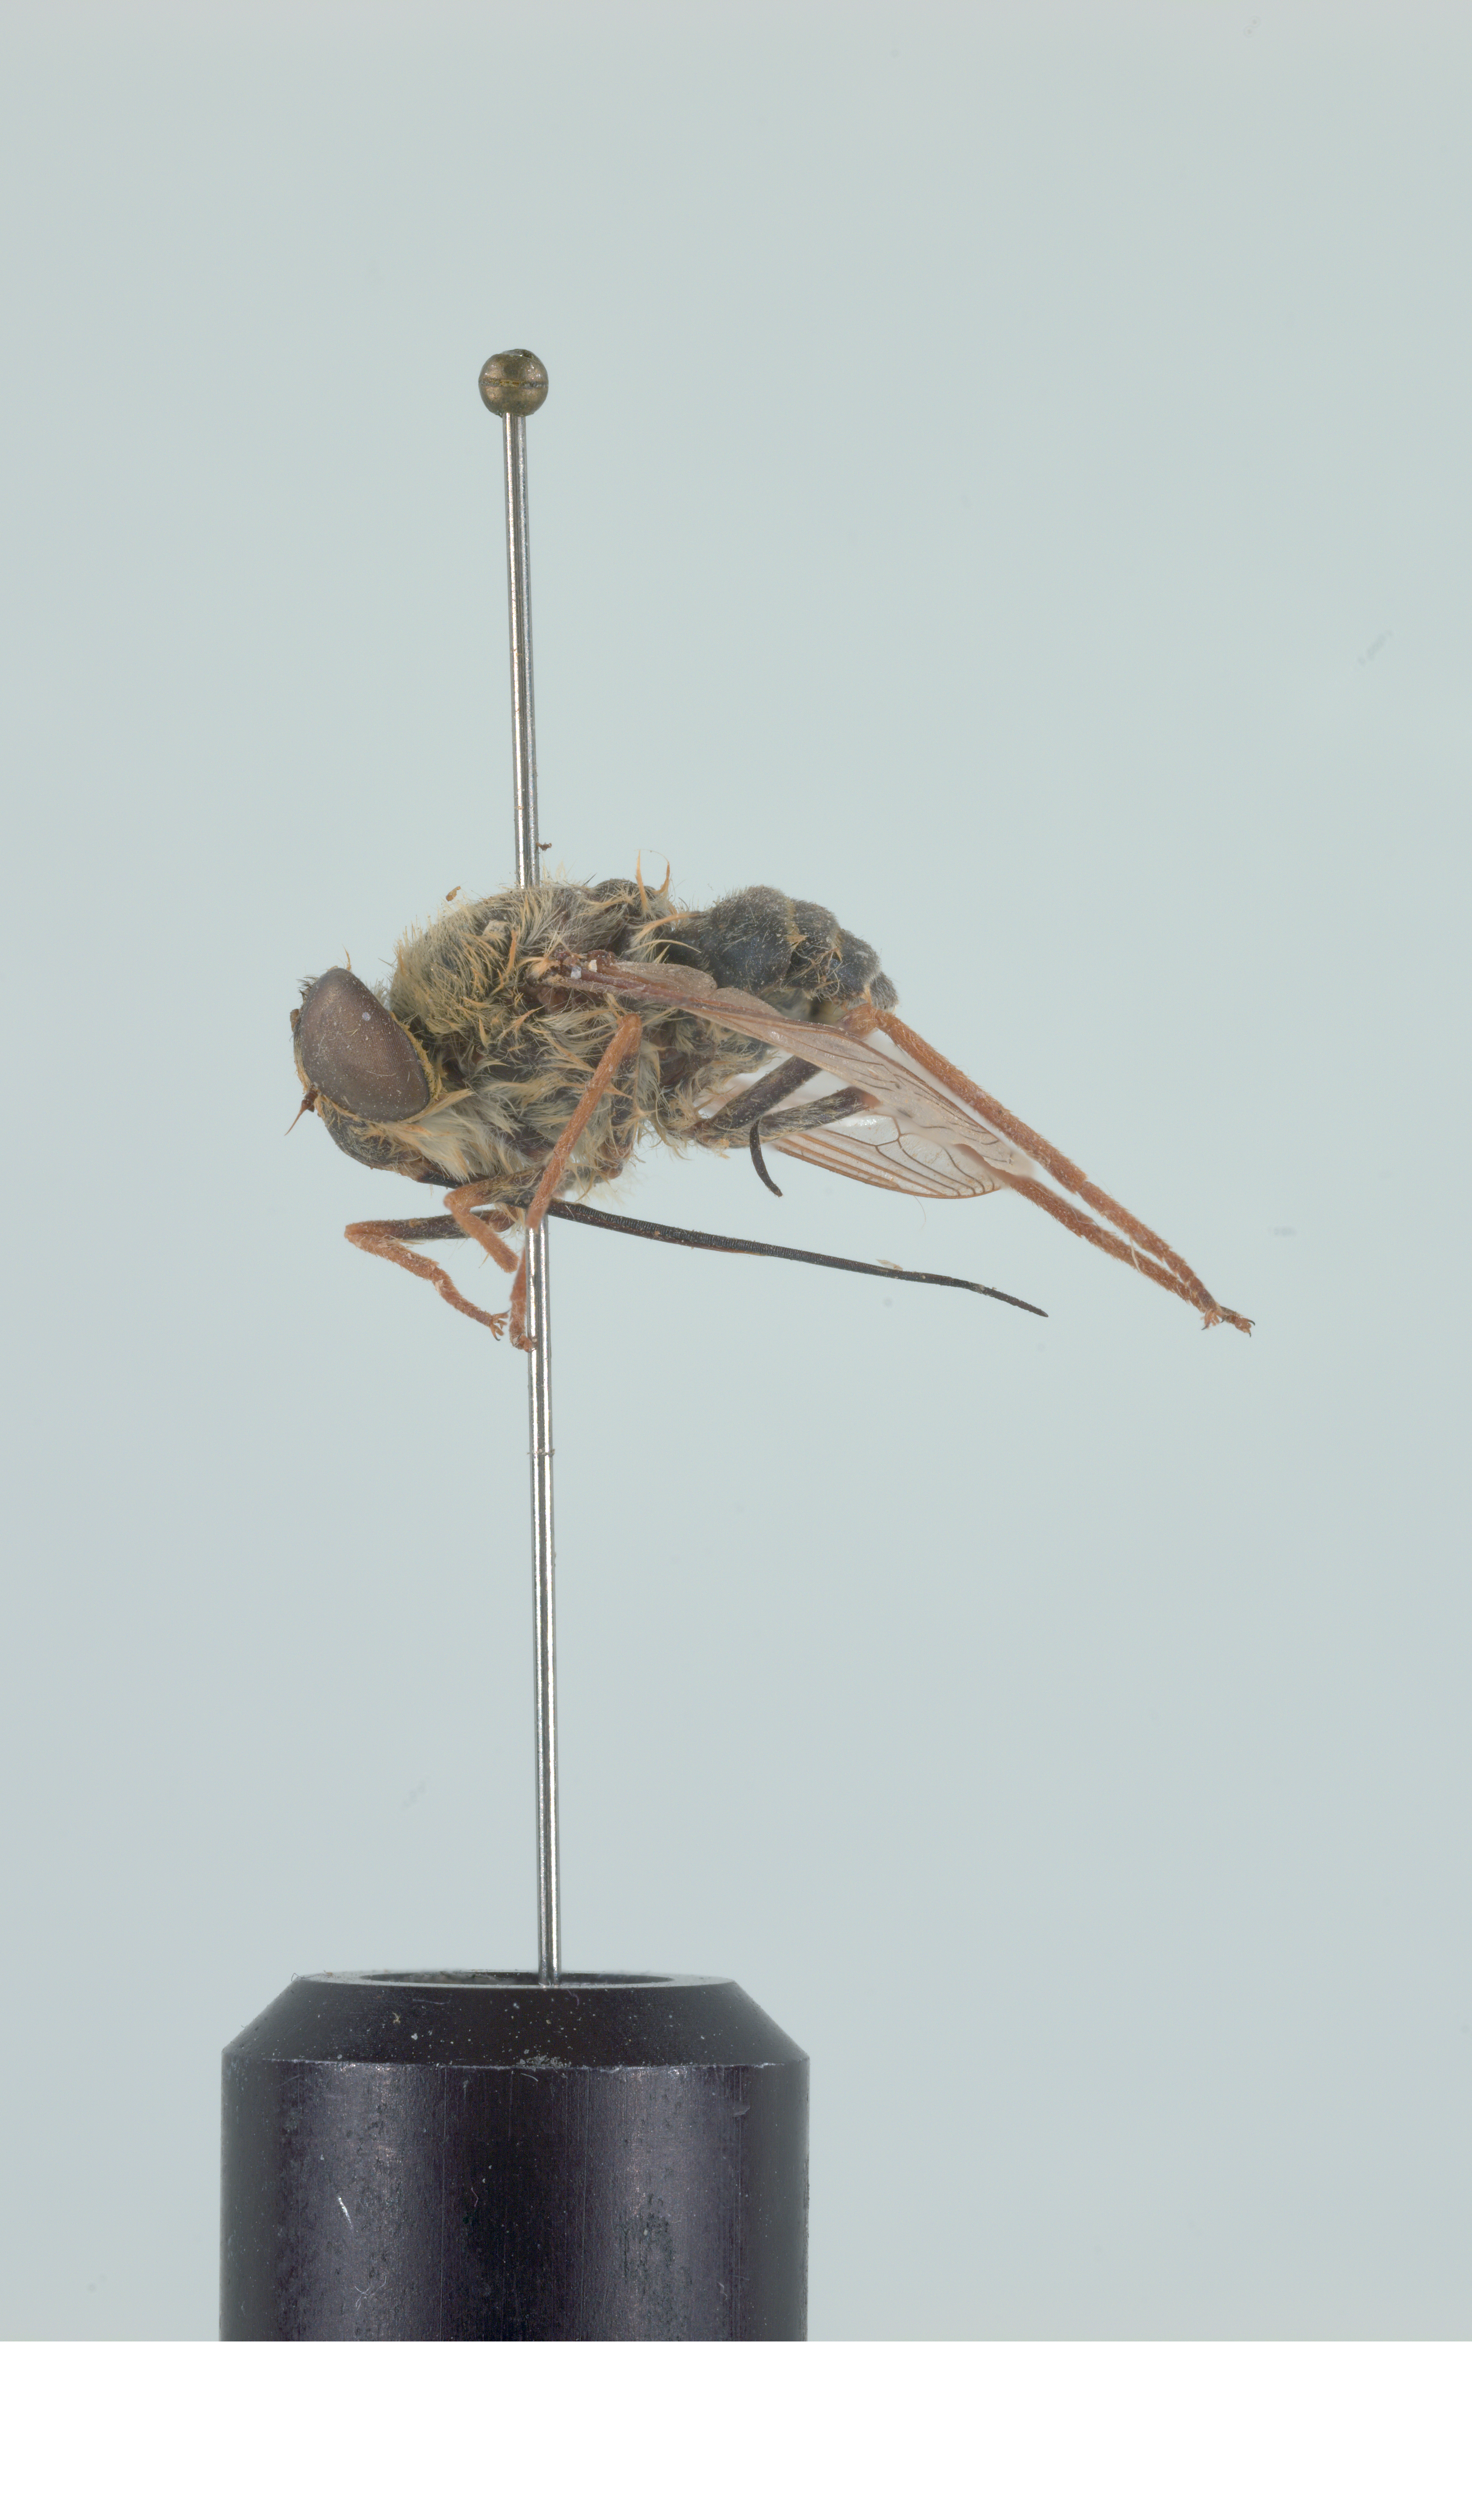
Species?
Neorhynchocephalus tauscheri
